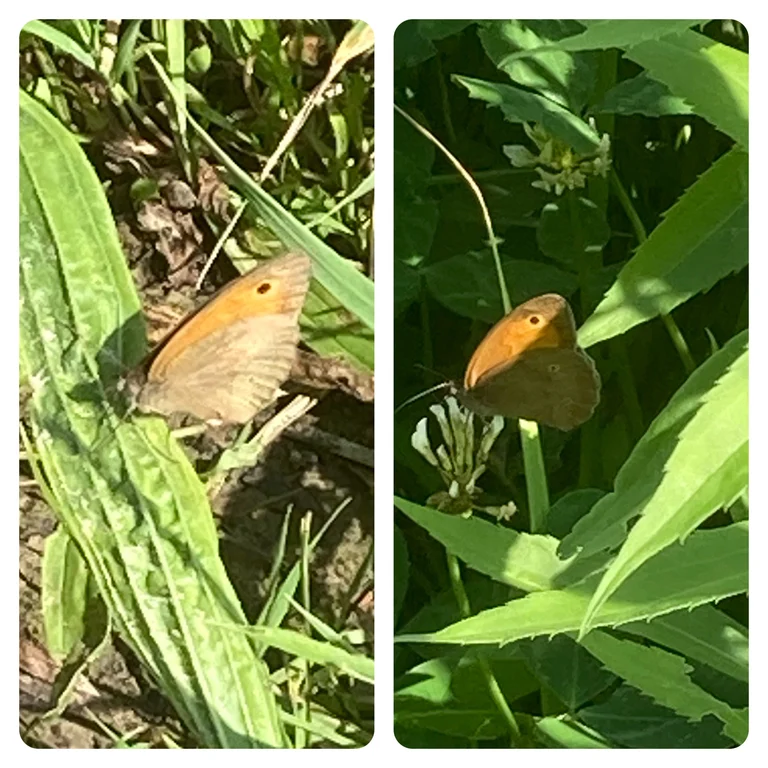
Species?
Maniola jurtina
